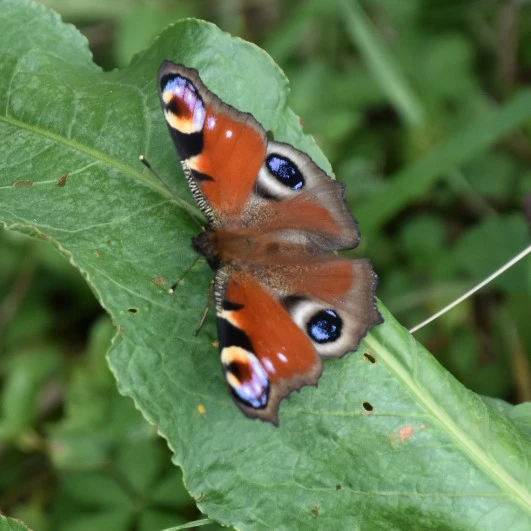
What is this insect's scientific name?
Aglais io
